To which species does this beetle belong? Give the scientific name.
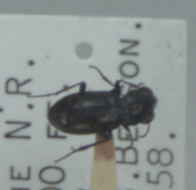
Notiophilus germinyi
